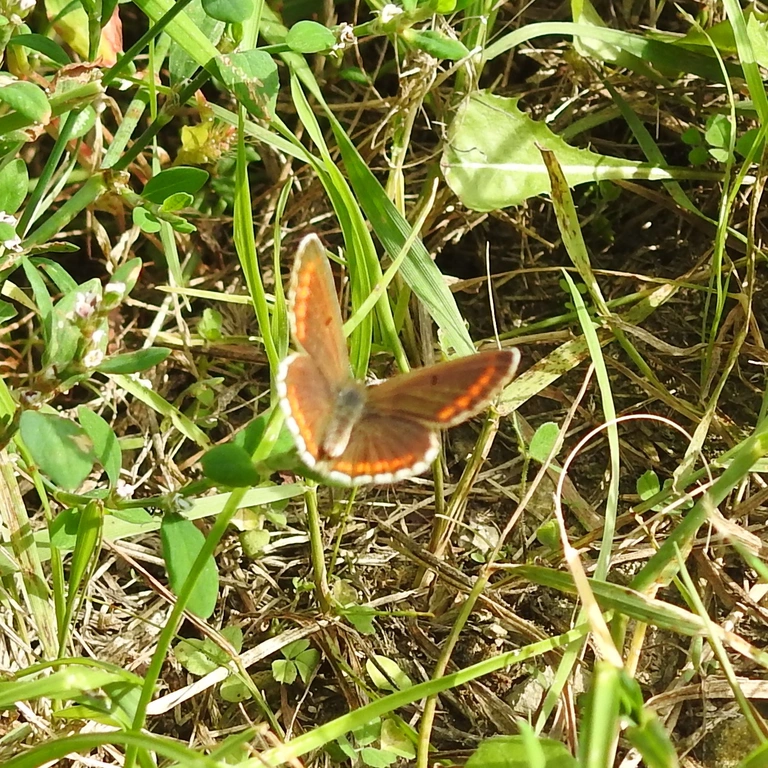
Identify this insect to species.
Aricia agestis/artaxerxes
